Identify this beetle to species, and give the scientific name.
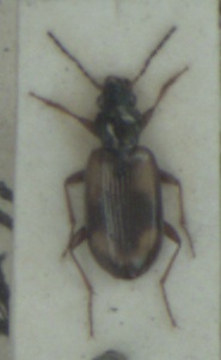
Bembidion femoratum
